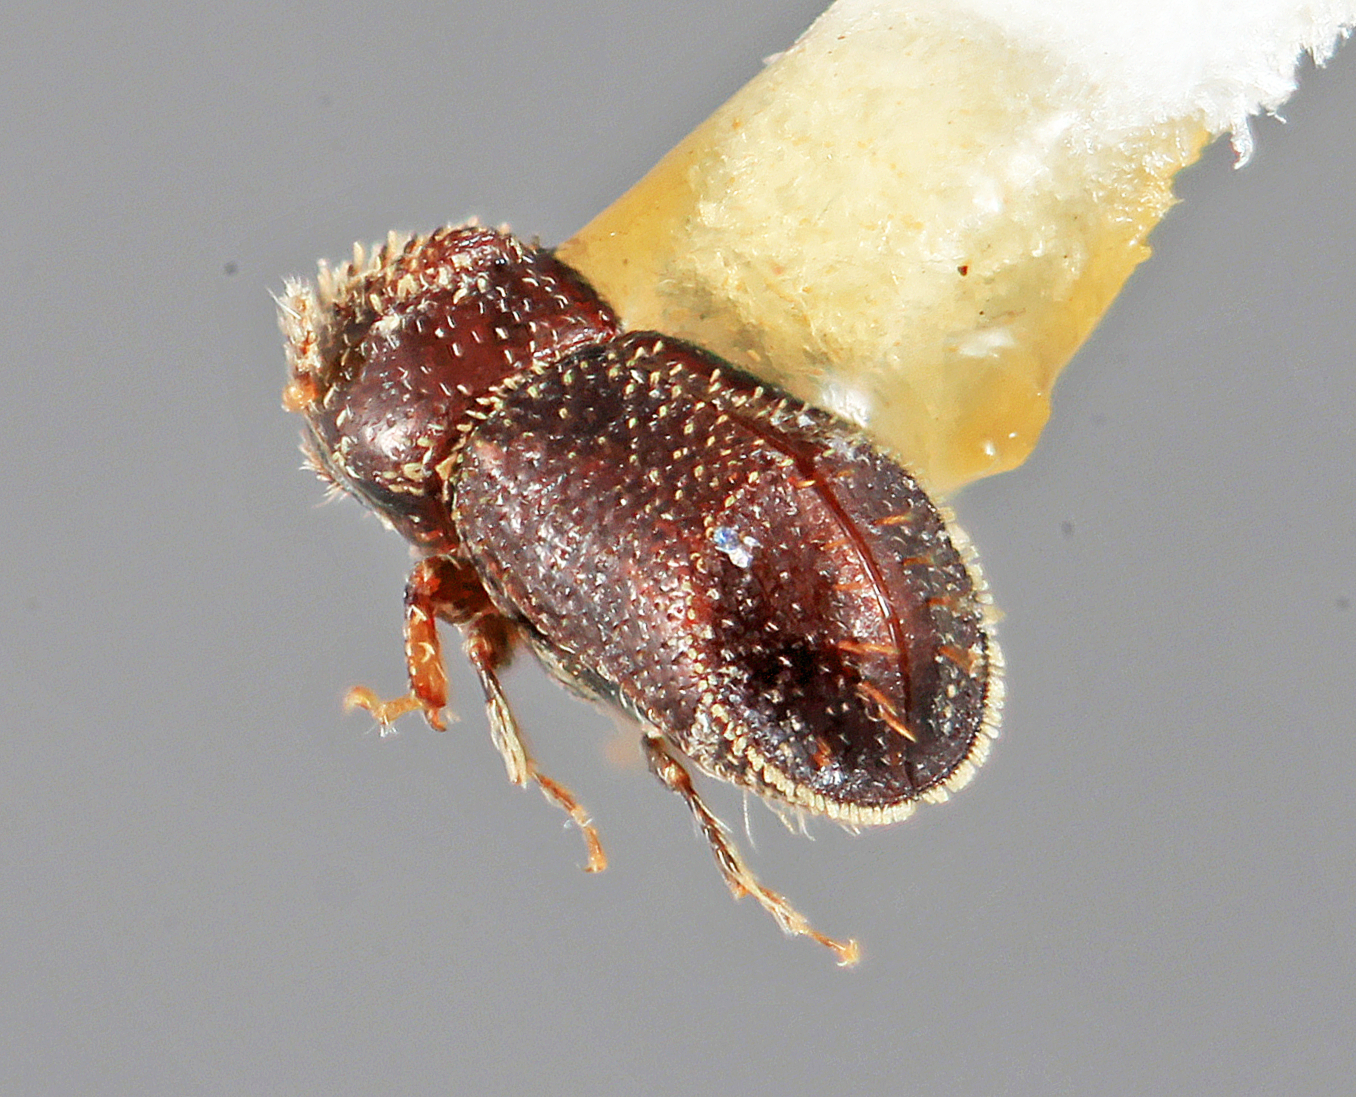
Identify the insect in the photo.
Pseudothysanoes spinura
